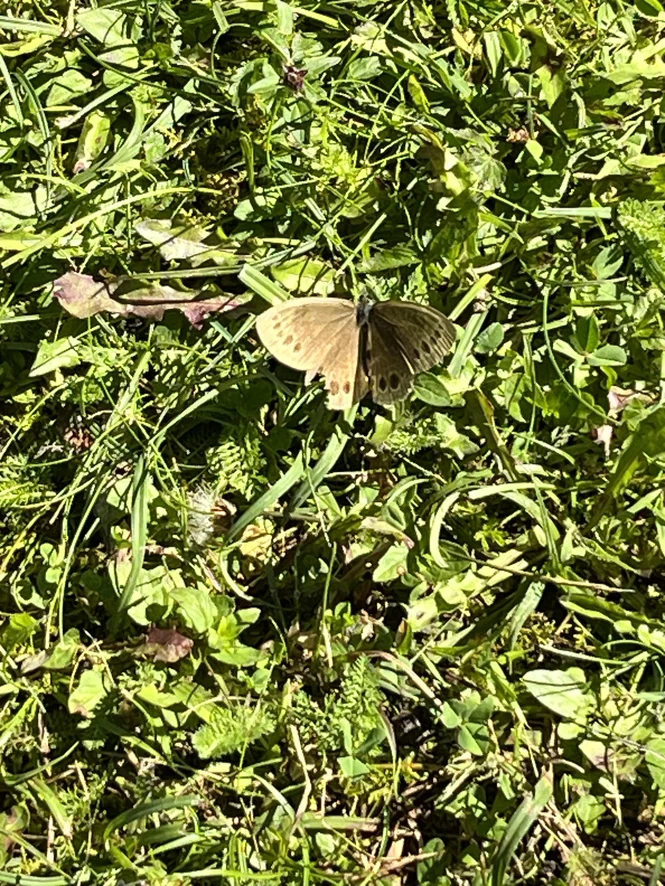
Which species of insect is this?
Lopinga achine (also Pararge achine)
